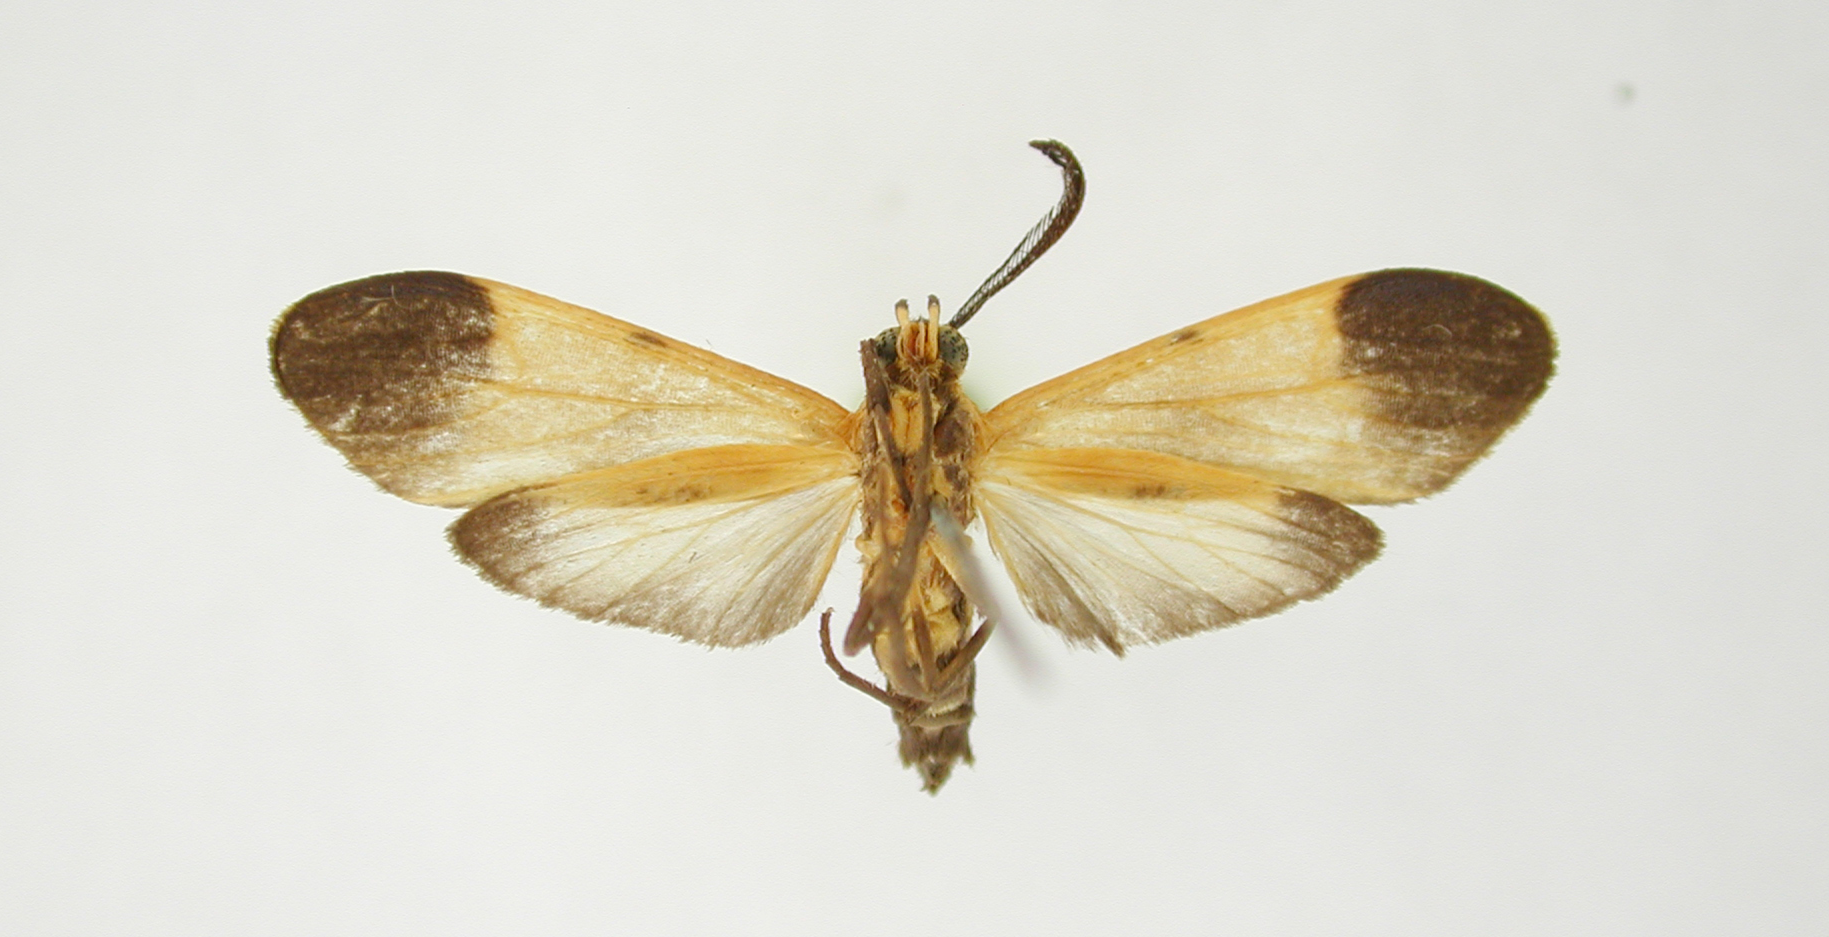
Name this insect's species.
Correbidia costinotata
